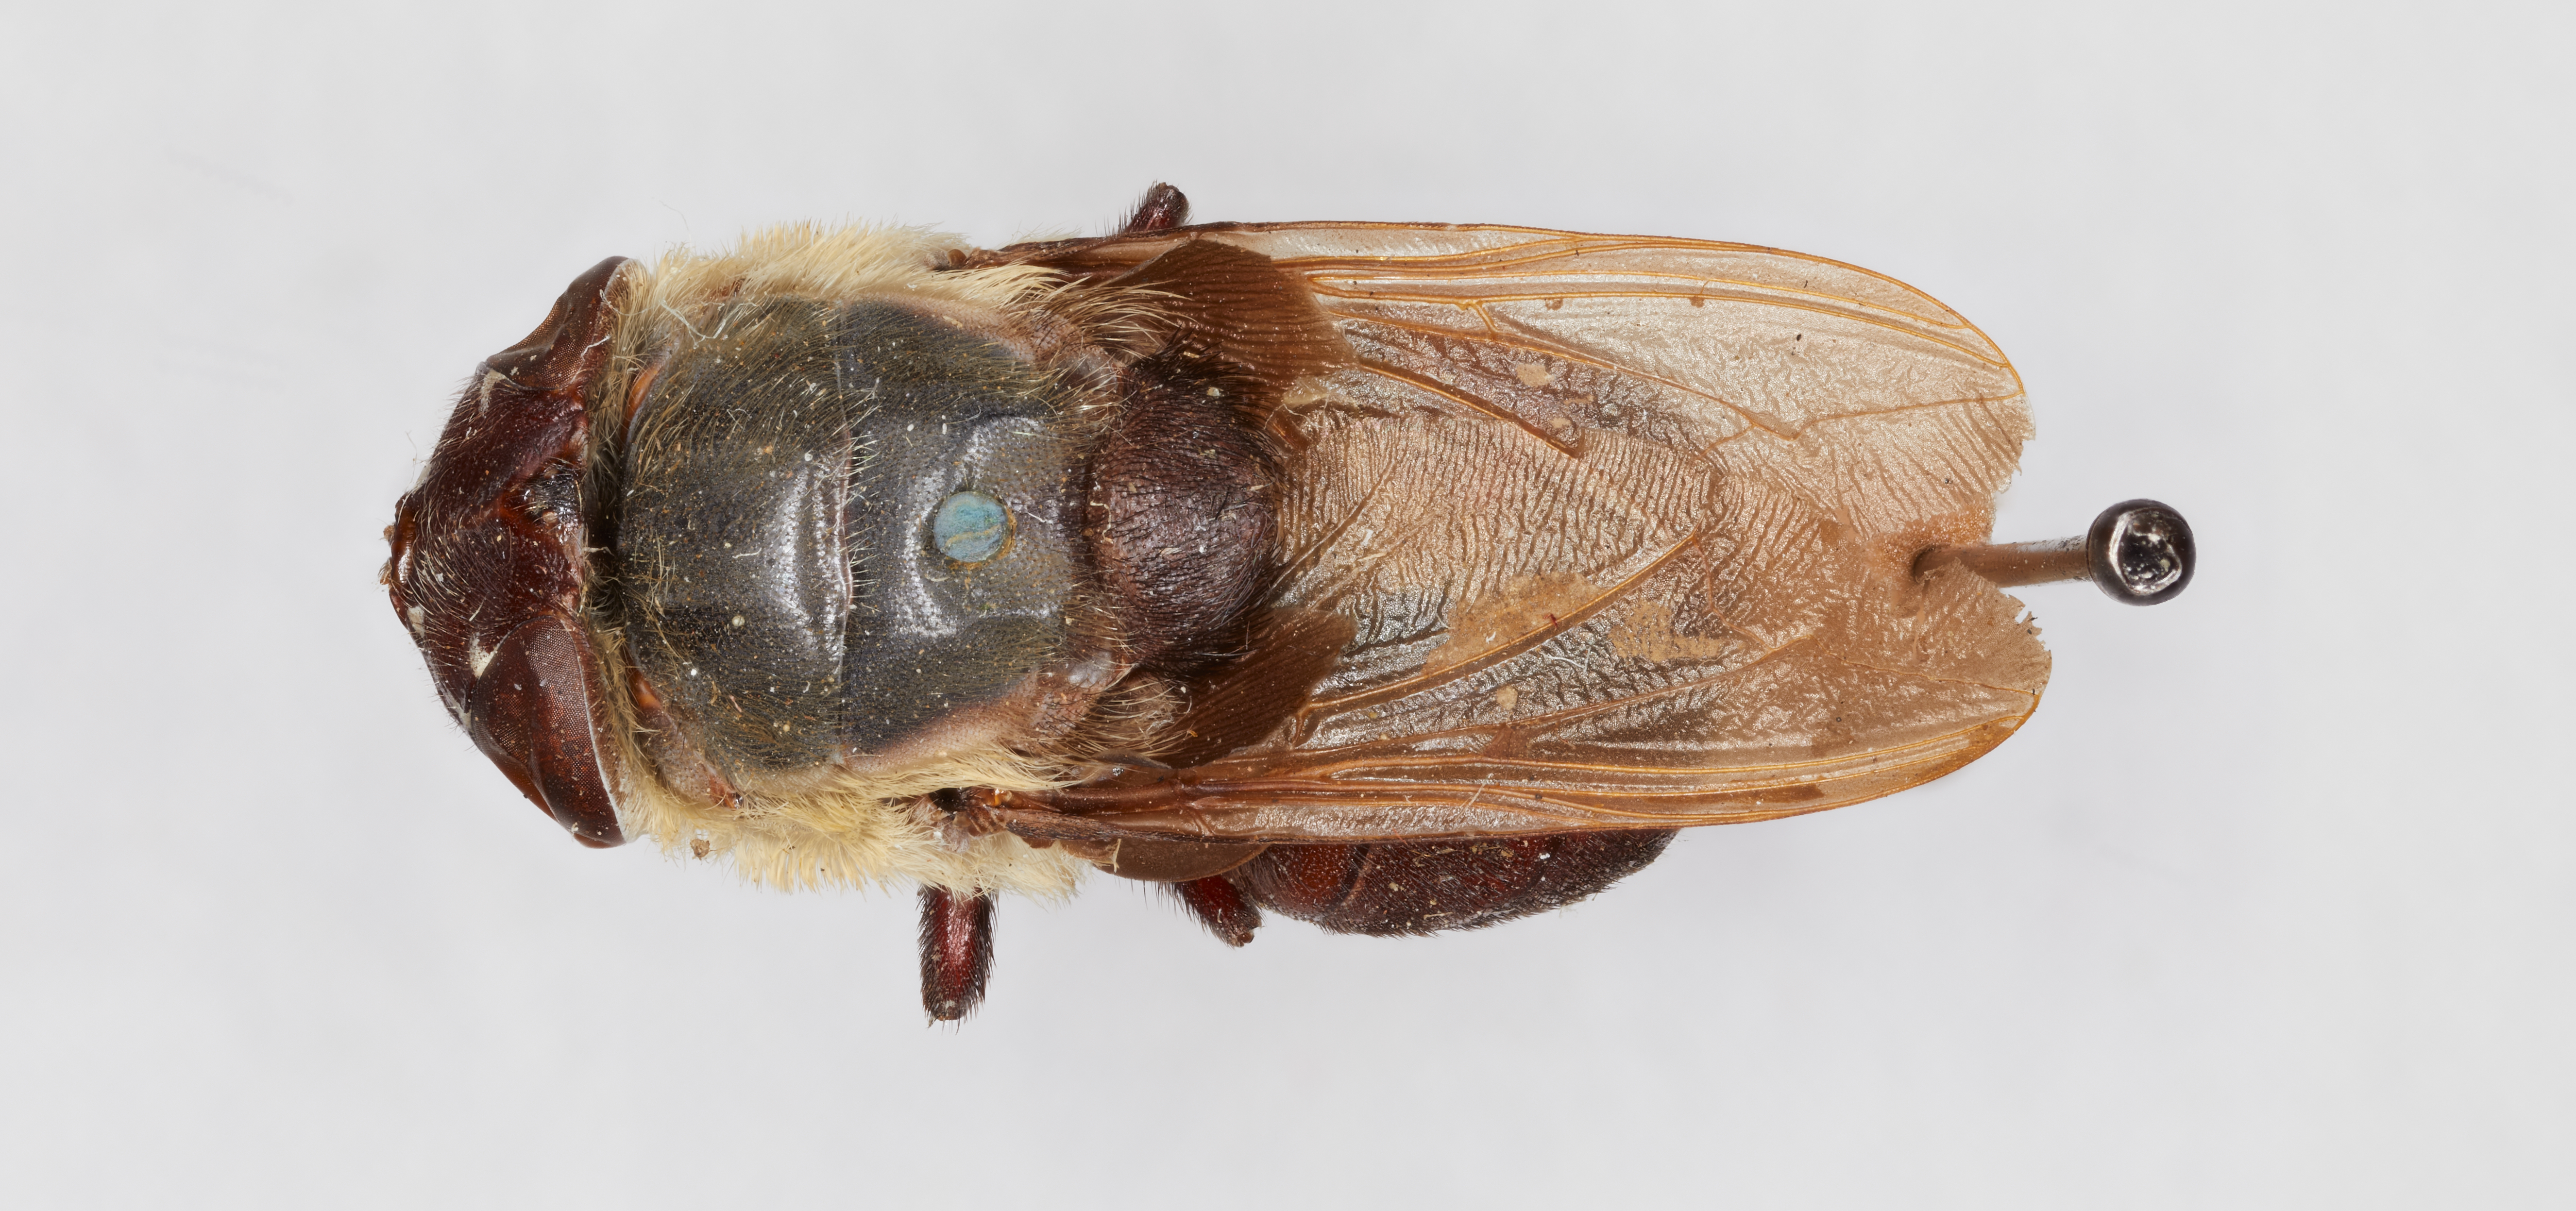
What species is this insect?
Cuterebra grisea
